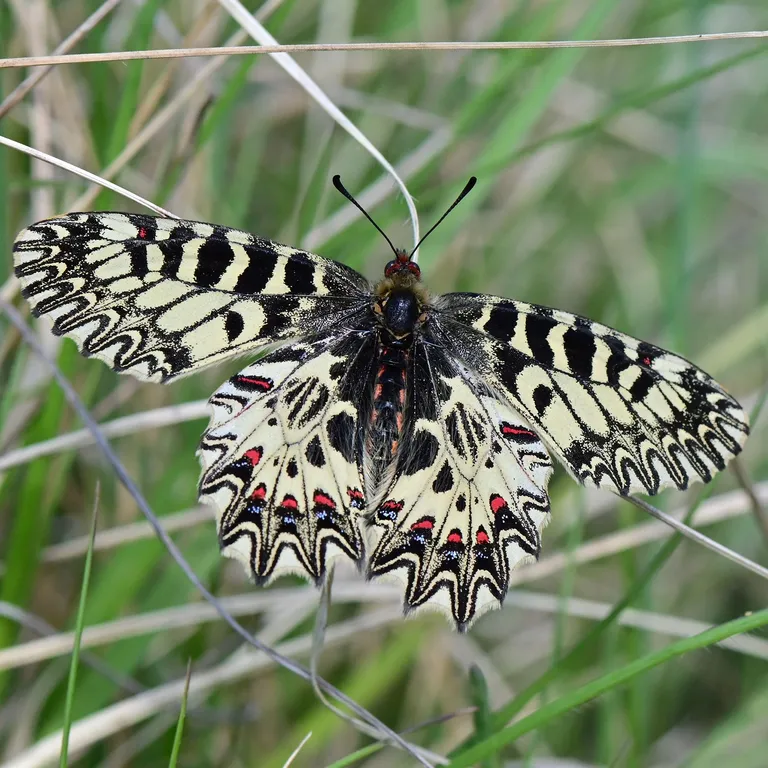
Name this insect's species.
Zerynthia polyxena
